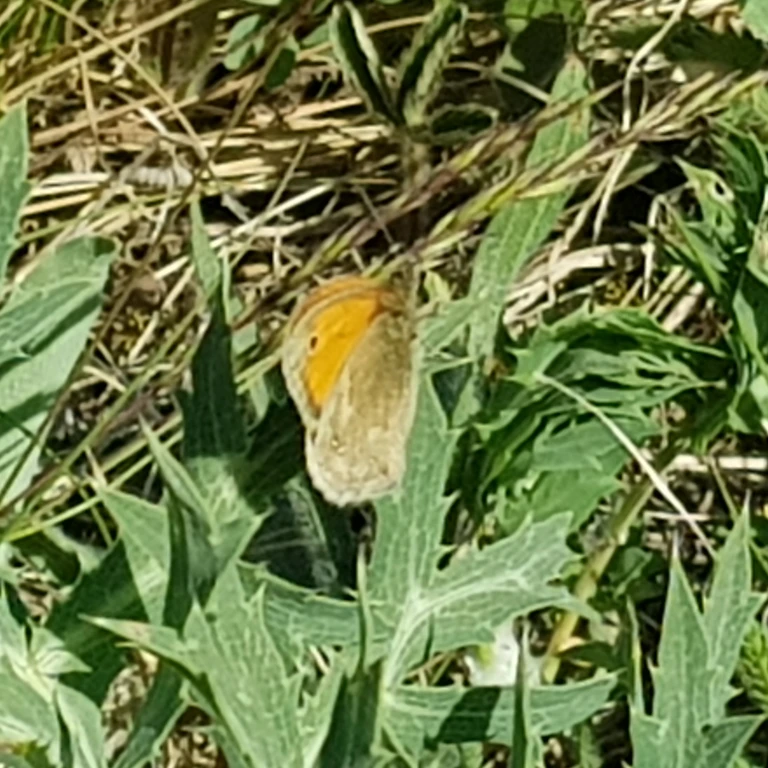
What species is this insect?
Coenonympha pamphilus
